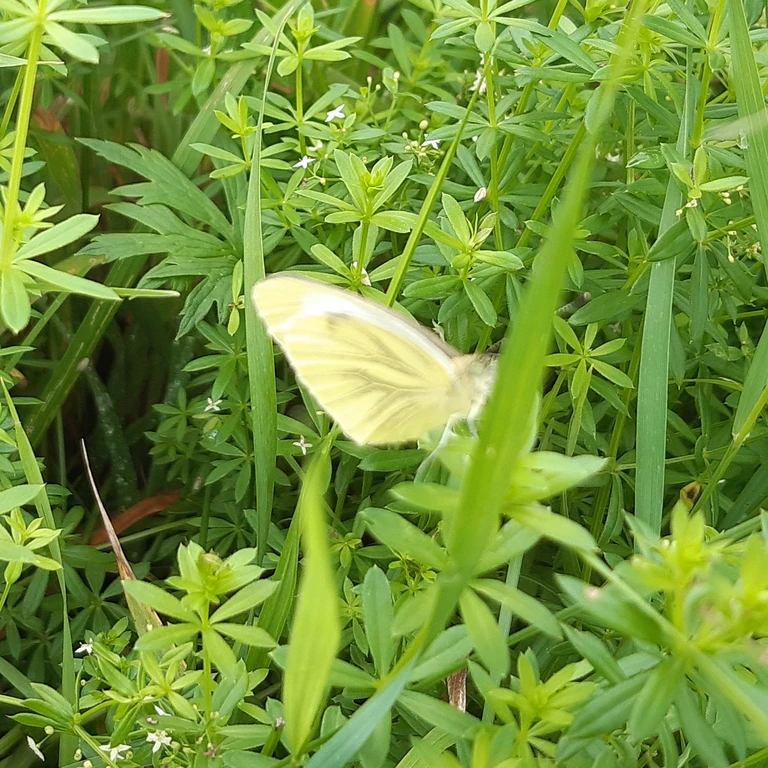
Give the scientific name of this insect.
Pieris napi
